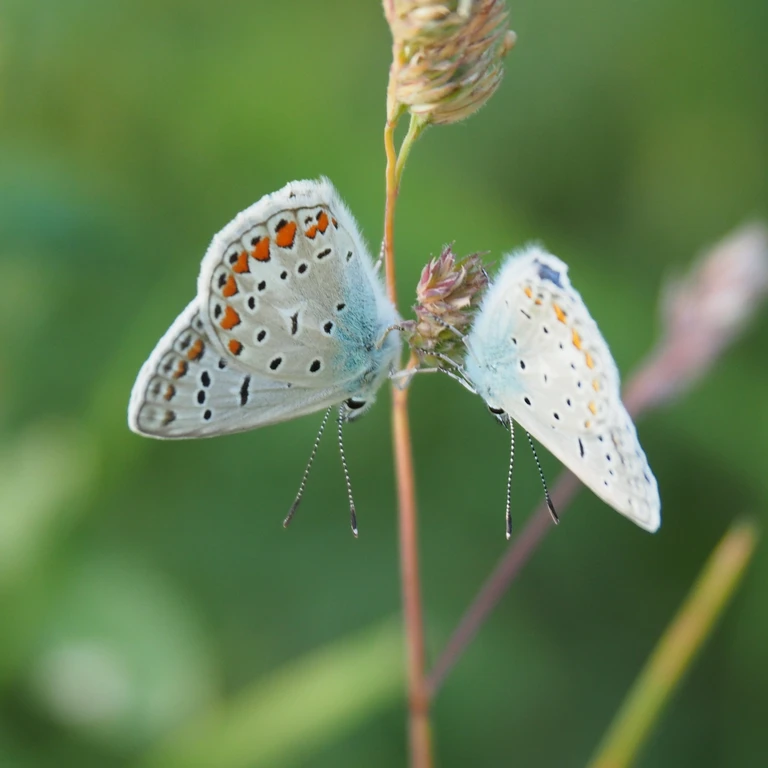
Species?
Polyommatus icarus
